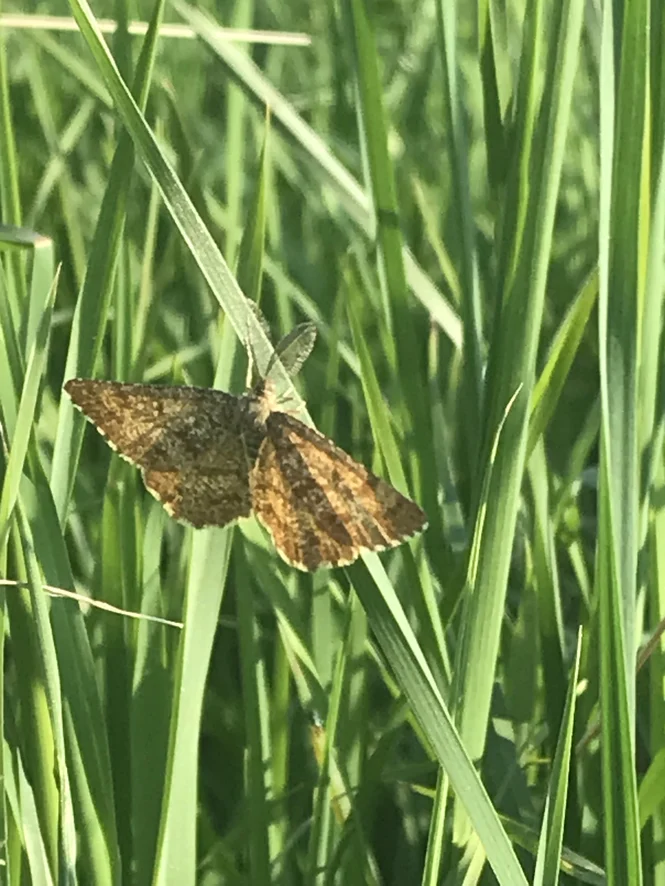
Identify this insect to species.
Ematurga atomaria
